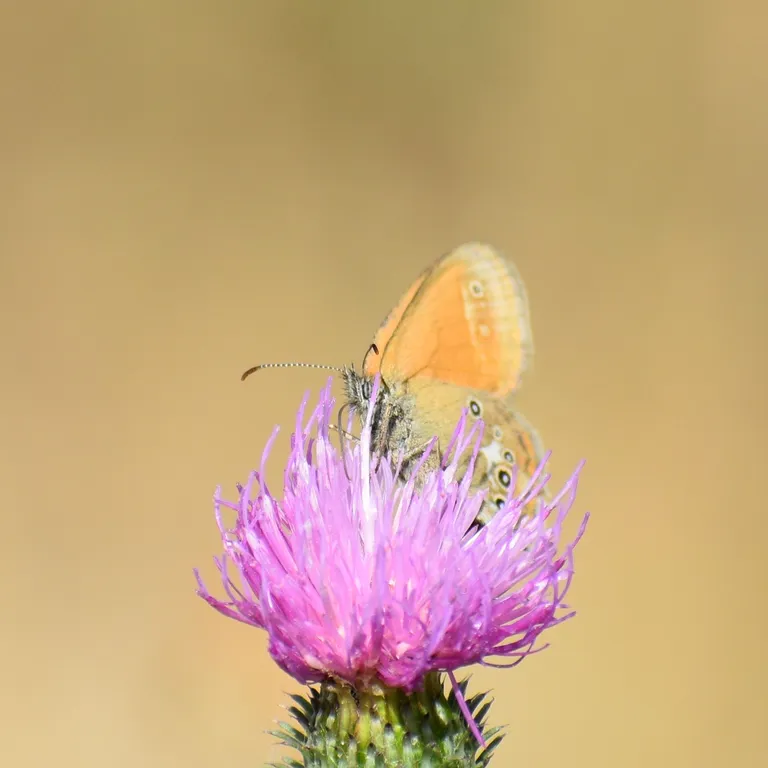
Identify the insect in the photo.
Coenonympha glycerion (also Coenonympha iphis)
